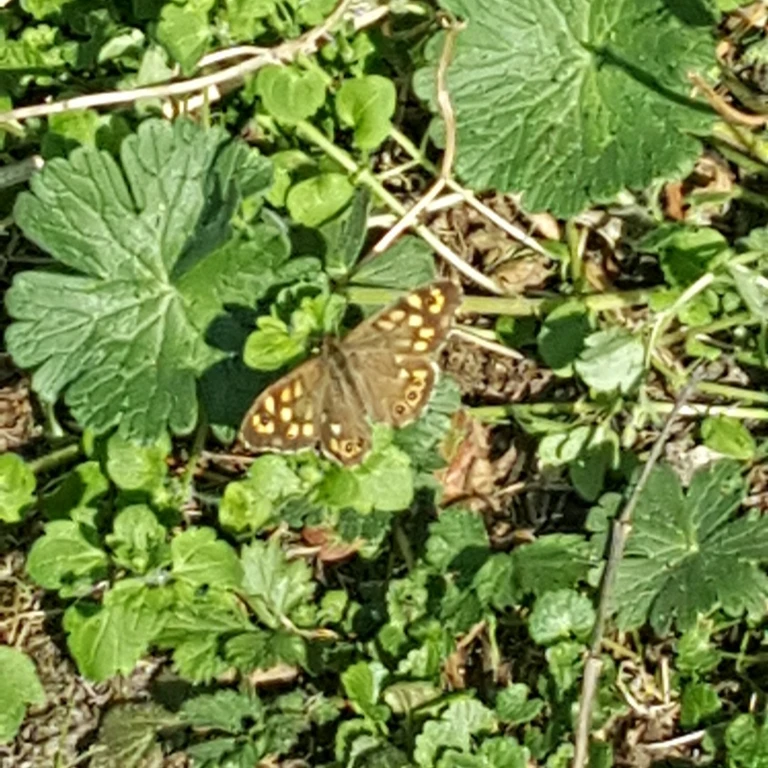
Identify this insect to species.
Pararge aegeria
